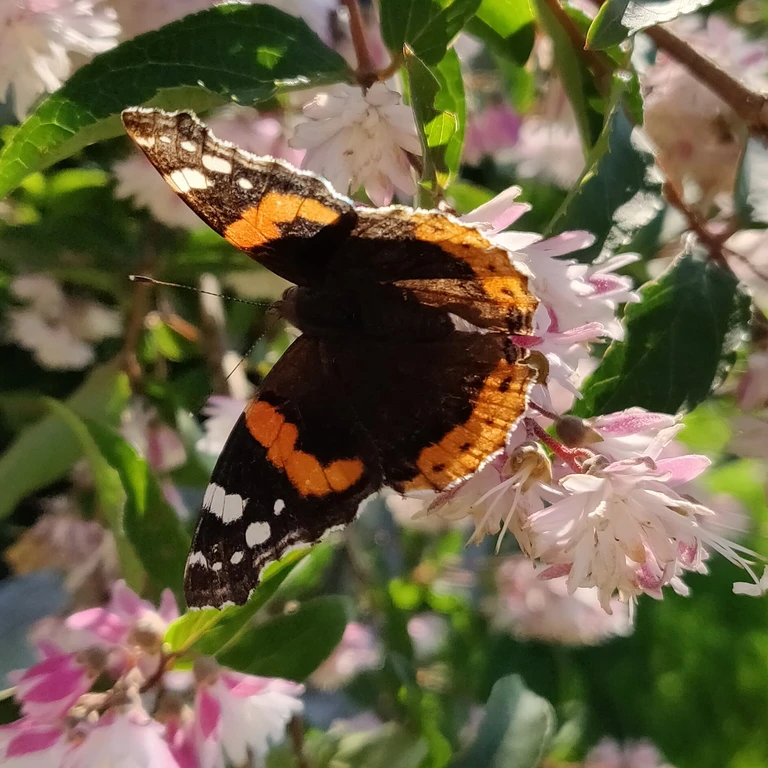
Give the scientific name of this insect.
Vanessa atalanta
